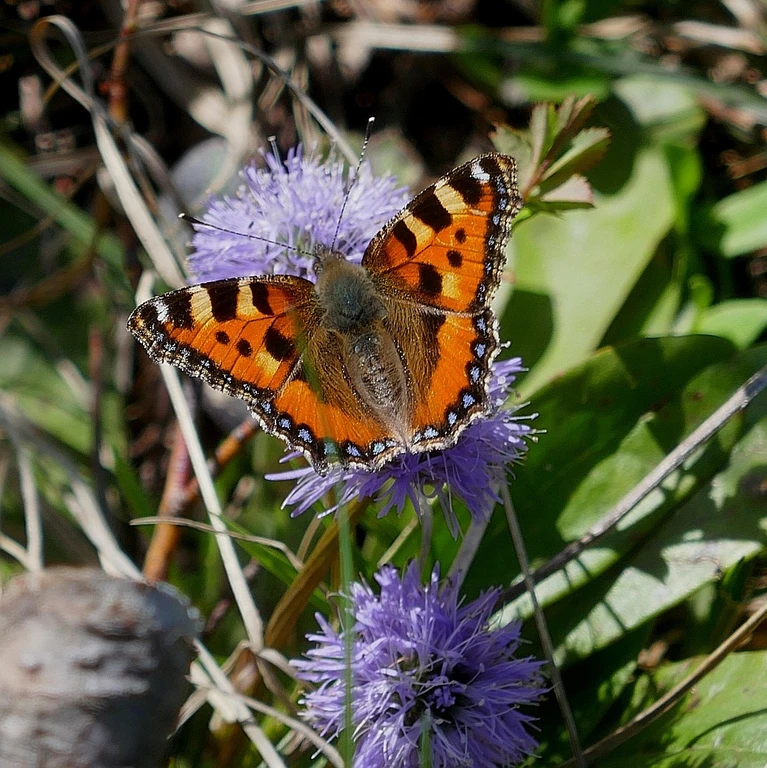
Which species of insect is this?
Aglais urticae
